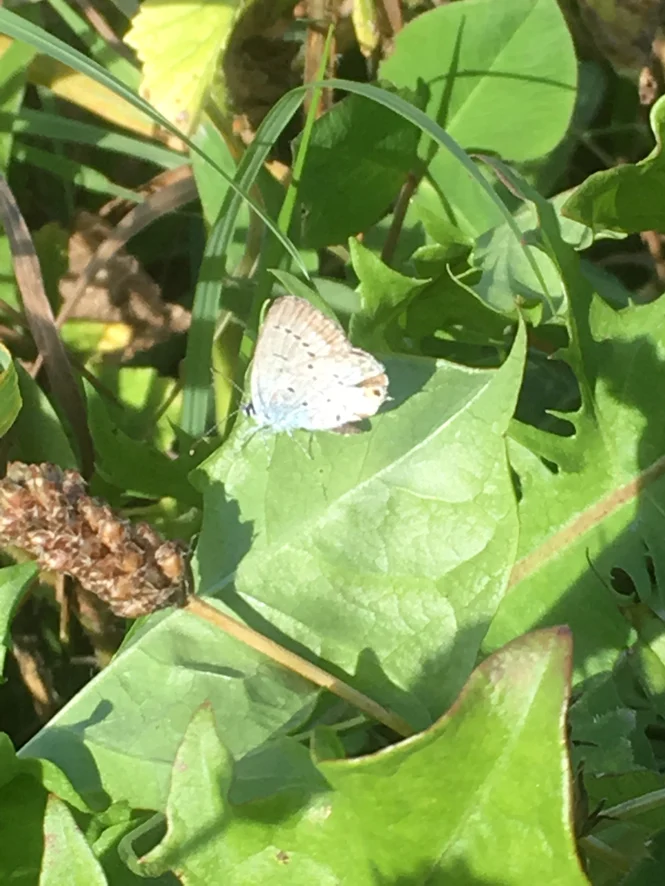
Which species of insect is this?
Cupido argiades (also Elkalyce argiades)
